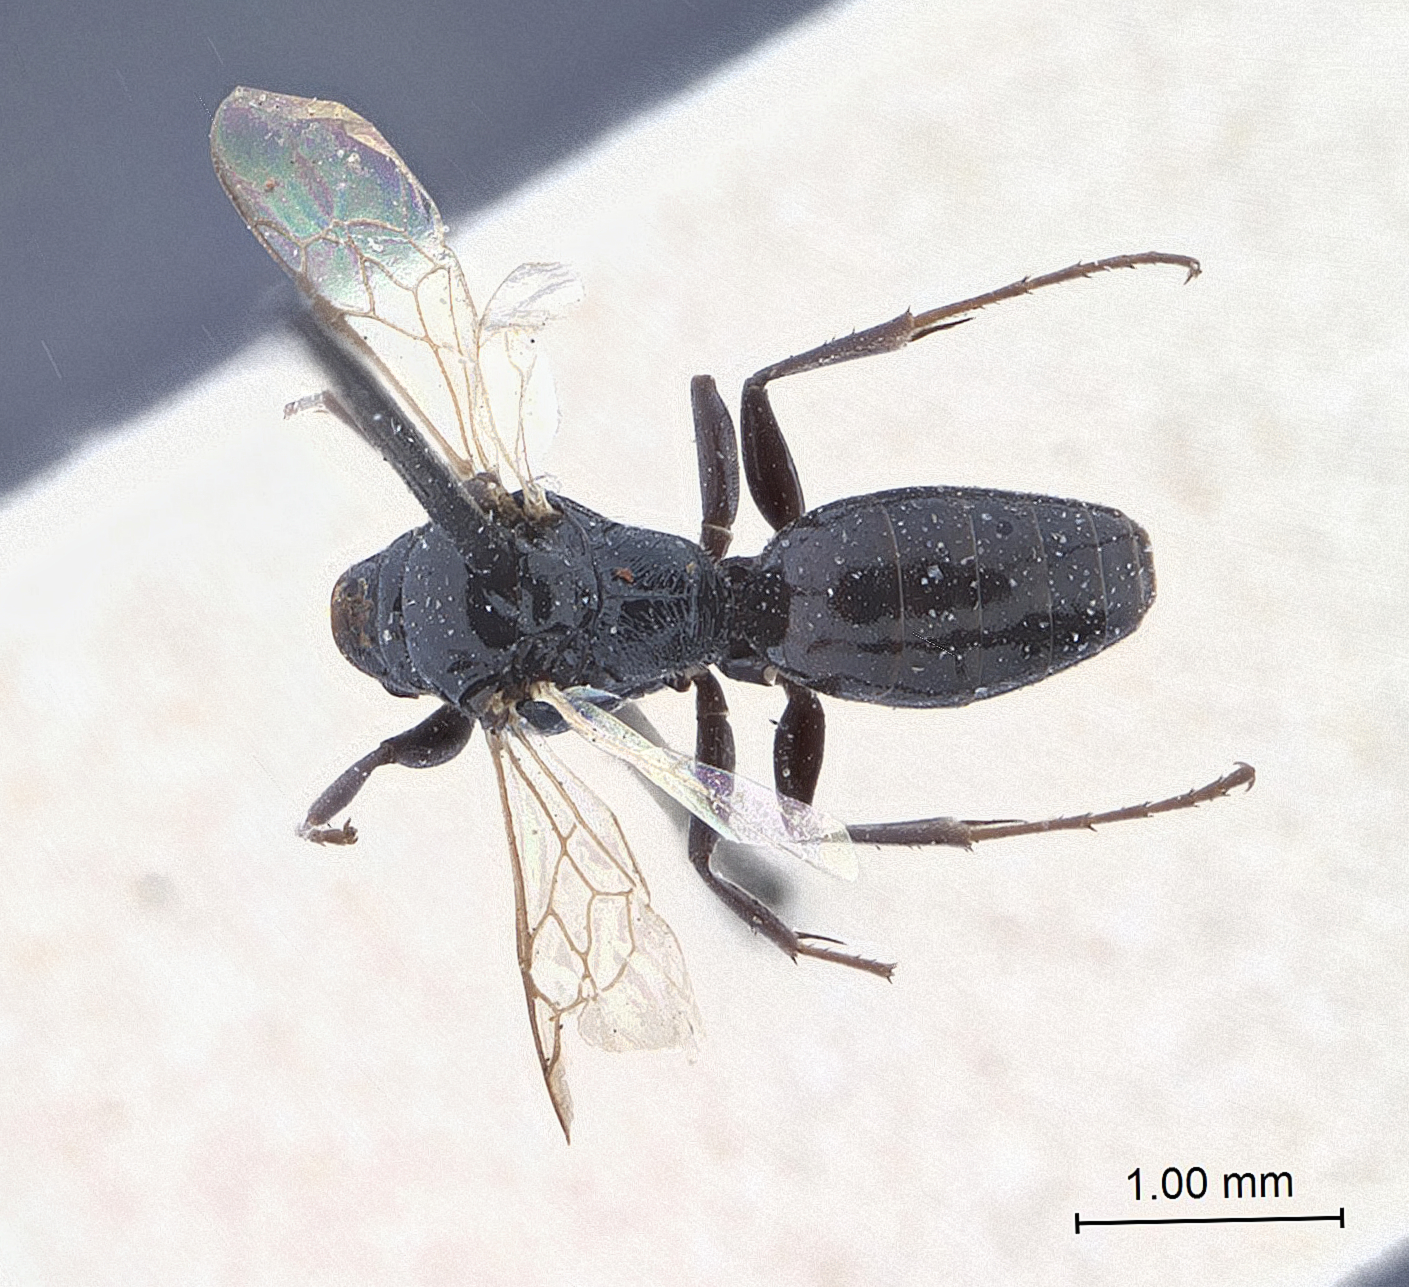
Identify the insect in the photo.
Miscophus politus
